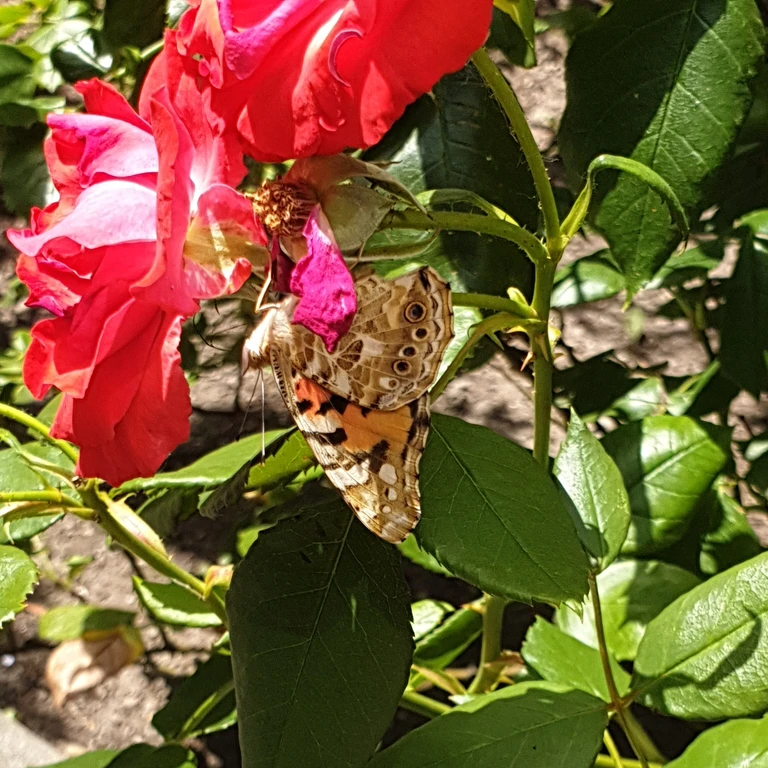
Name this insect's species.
Vanessa cardui
